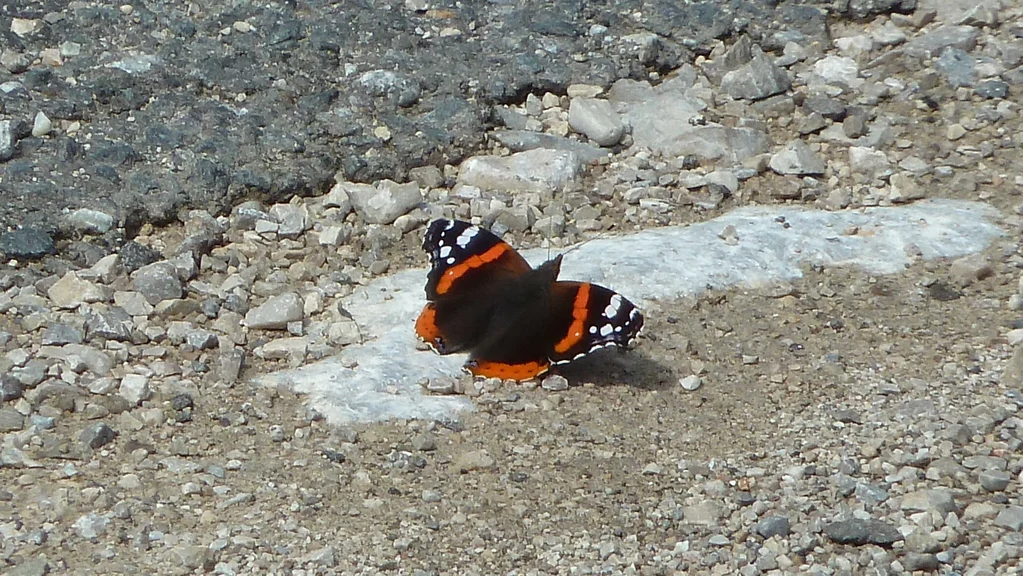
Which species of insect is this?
Vanessa atalanta
